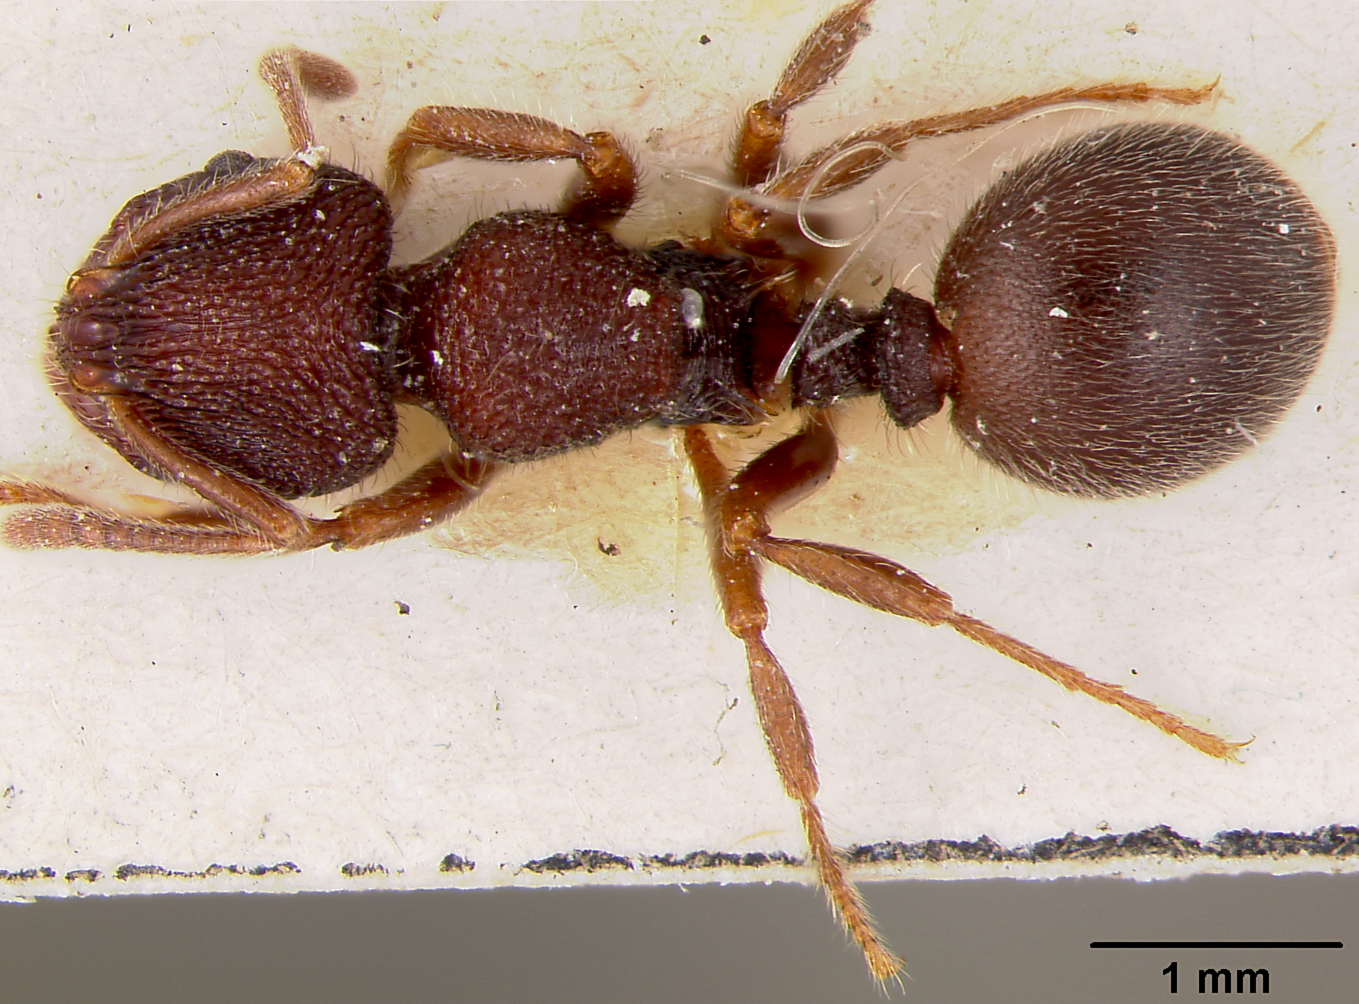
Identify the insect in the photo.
Promeranoplus rouxi
